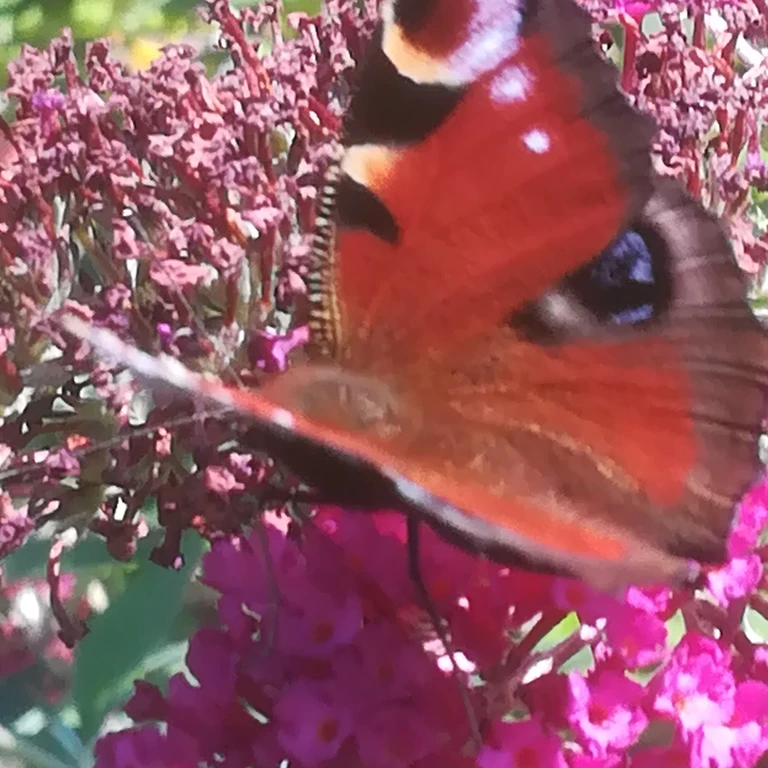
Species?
Aglais io
